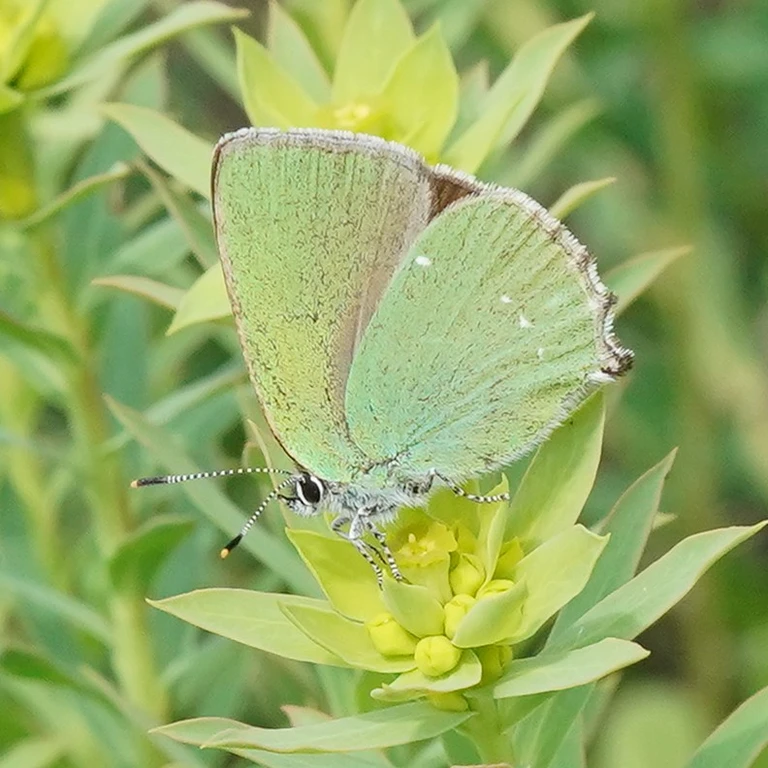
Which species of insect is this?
Callophrys rubi
